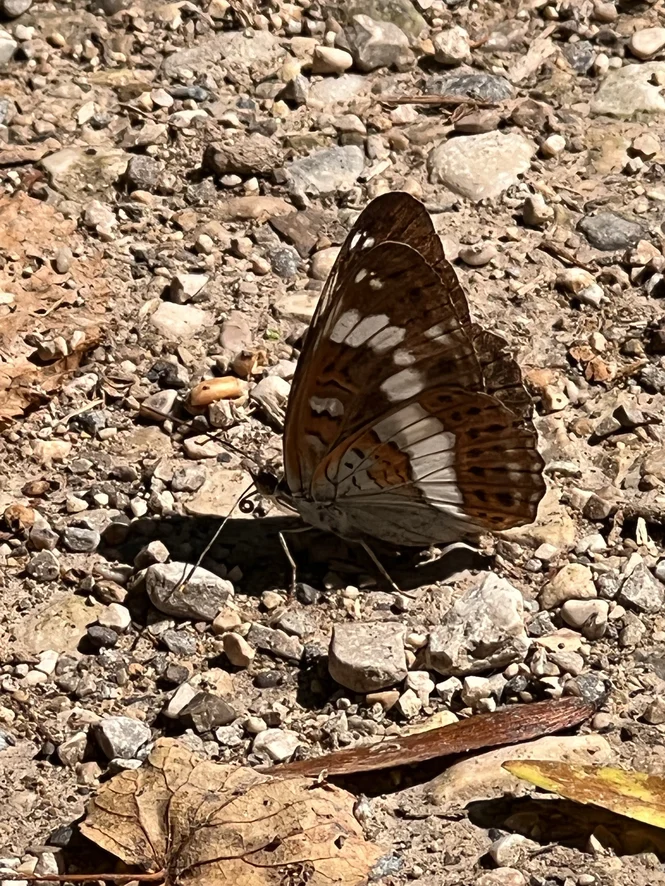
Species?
Limenitis camilla (also Ladoga camilla)
